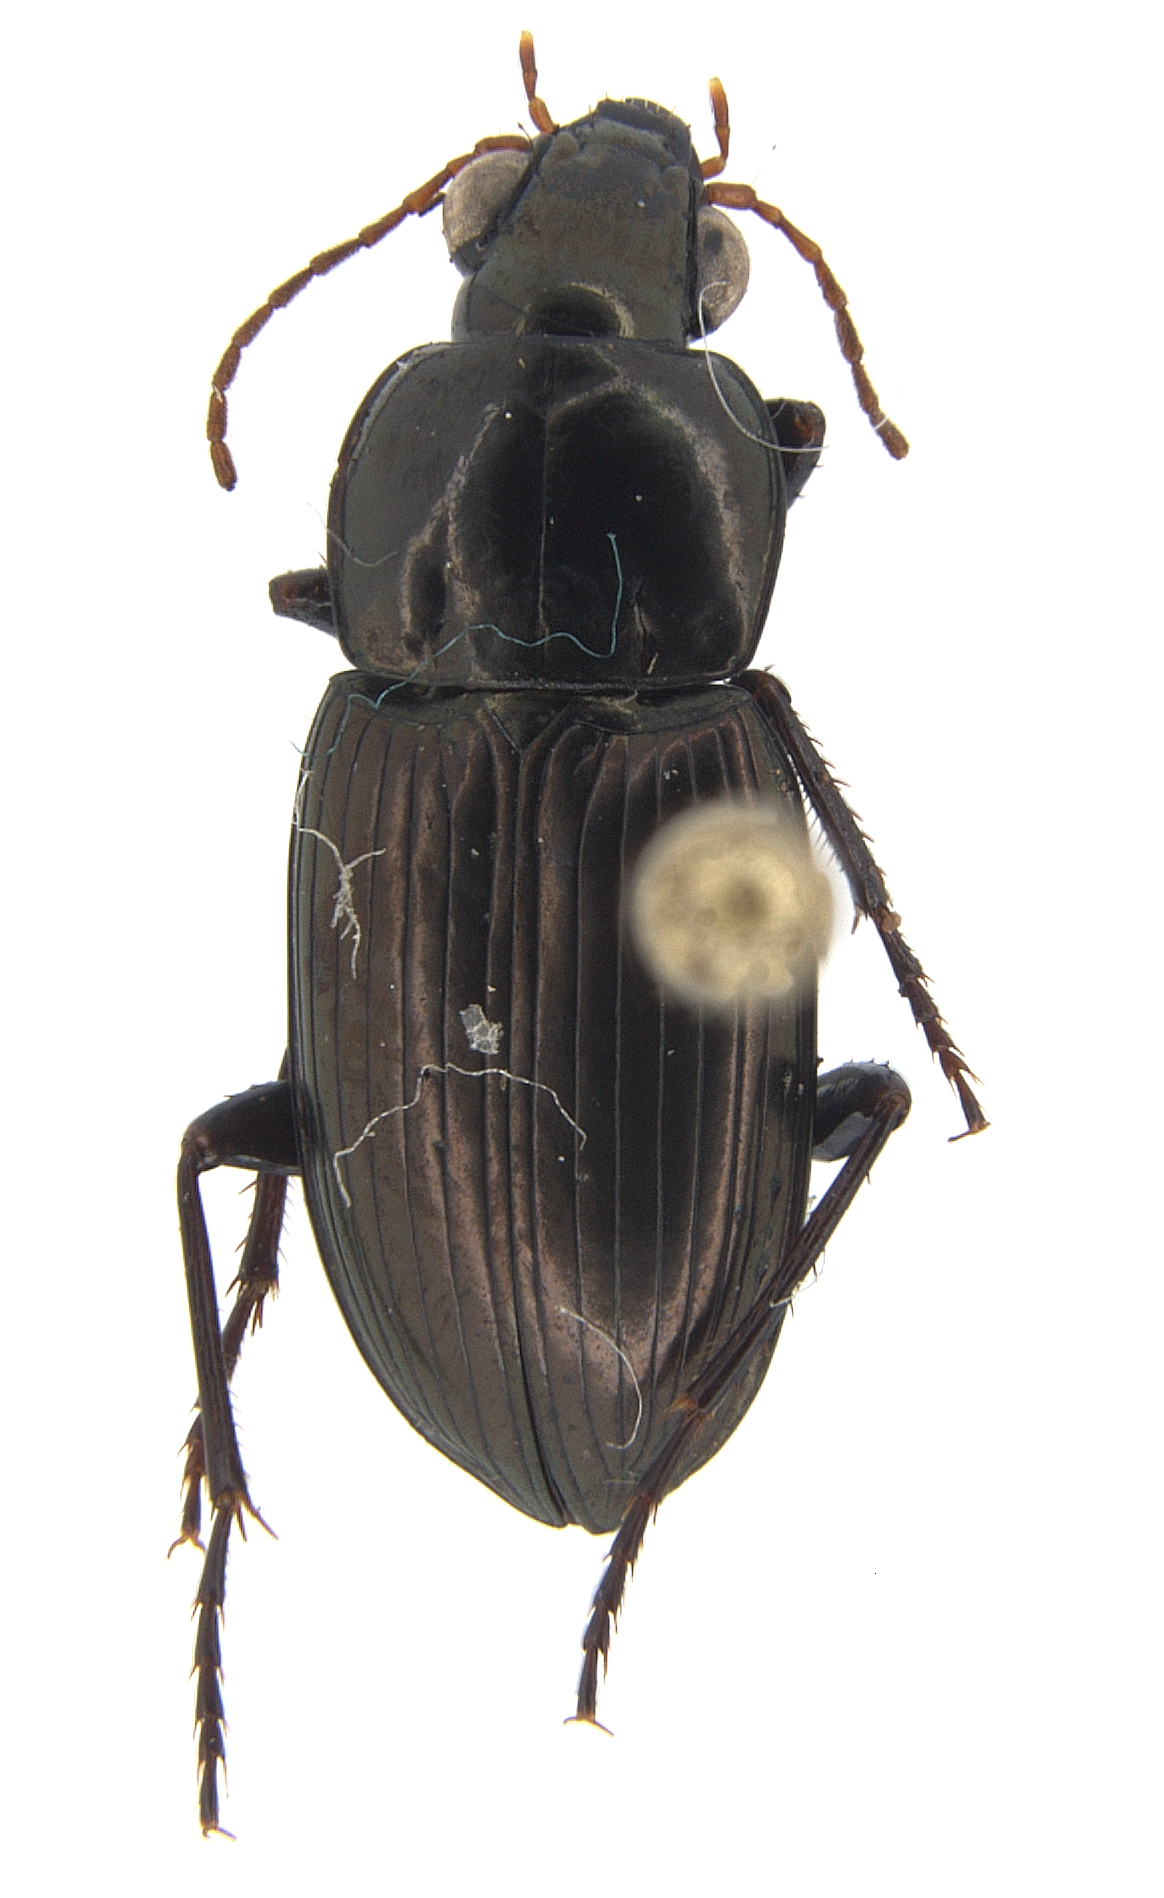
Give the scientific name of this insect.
Pseudabarys substriatus
